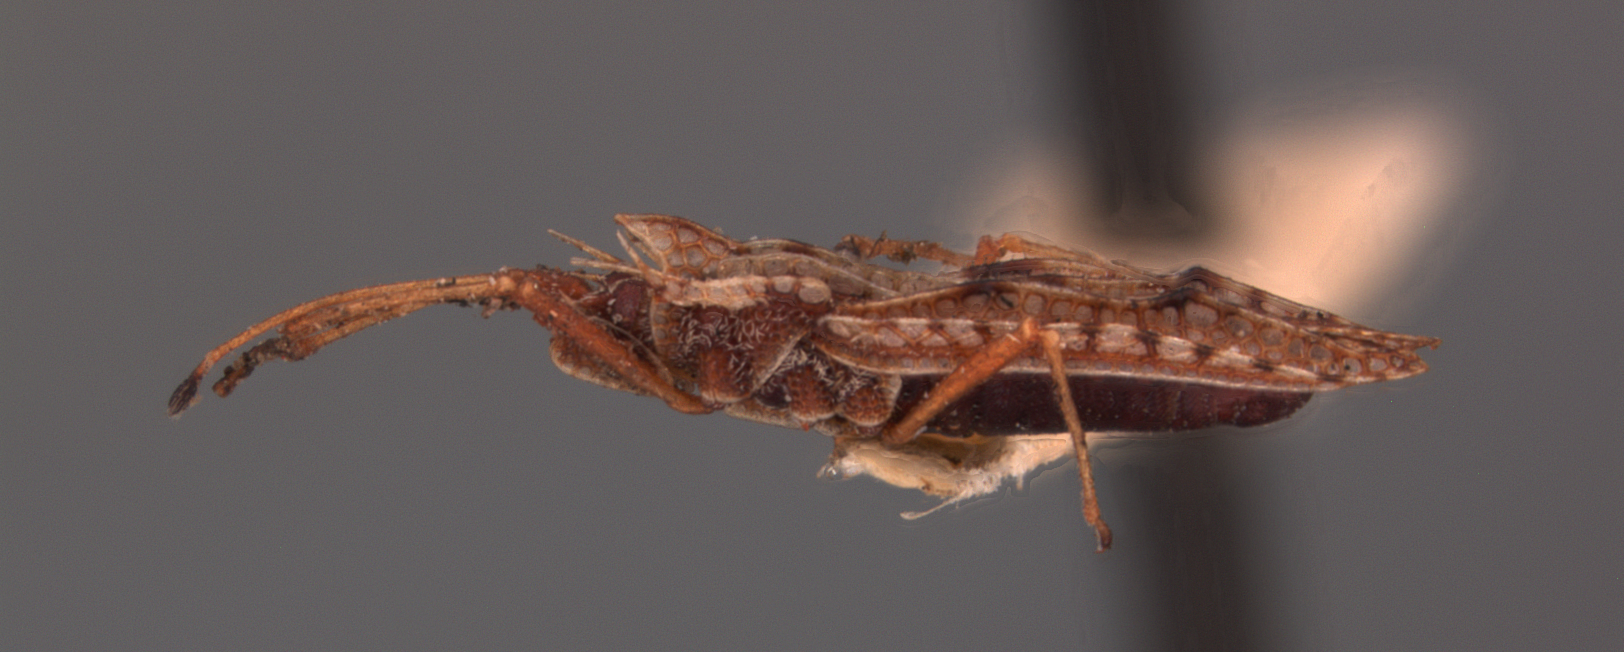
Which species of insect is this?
Zatingis extraria
